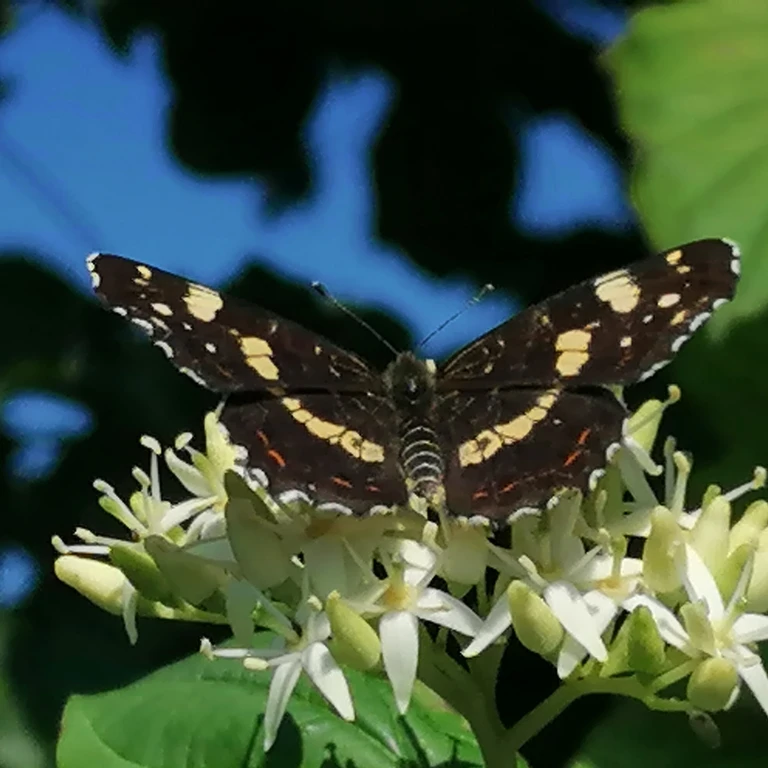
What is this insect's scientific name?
Araschnia levana
